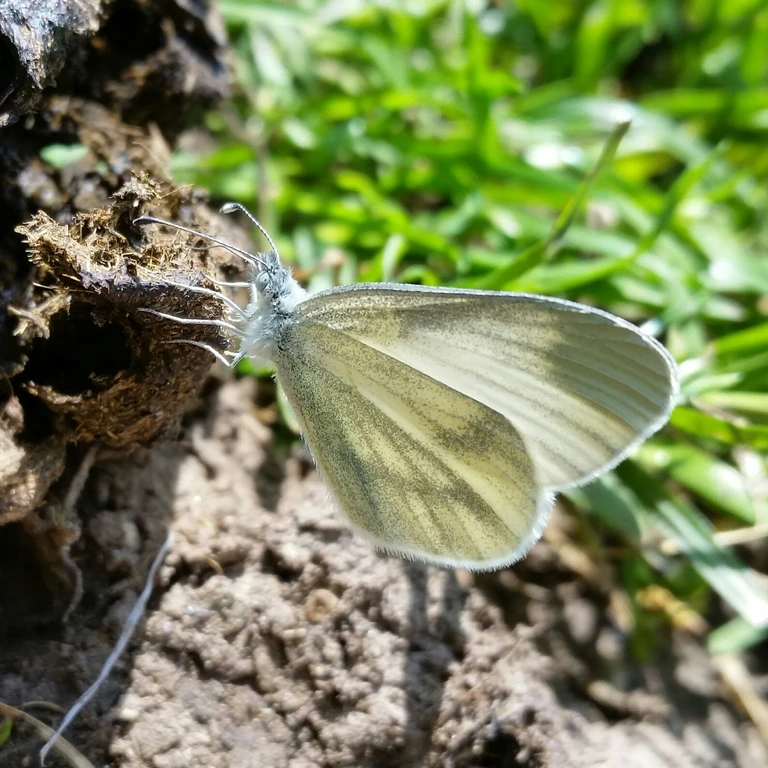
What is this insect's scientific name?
Leptidea sinapis/juvernica
